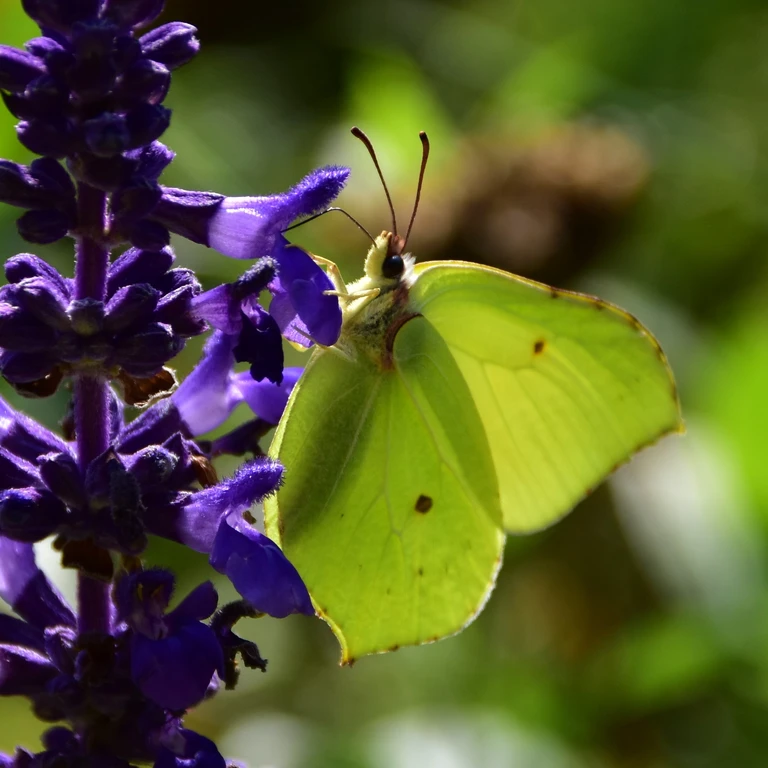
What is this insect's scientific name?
Gonepteryx rhamni
